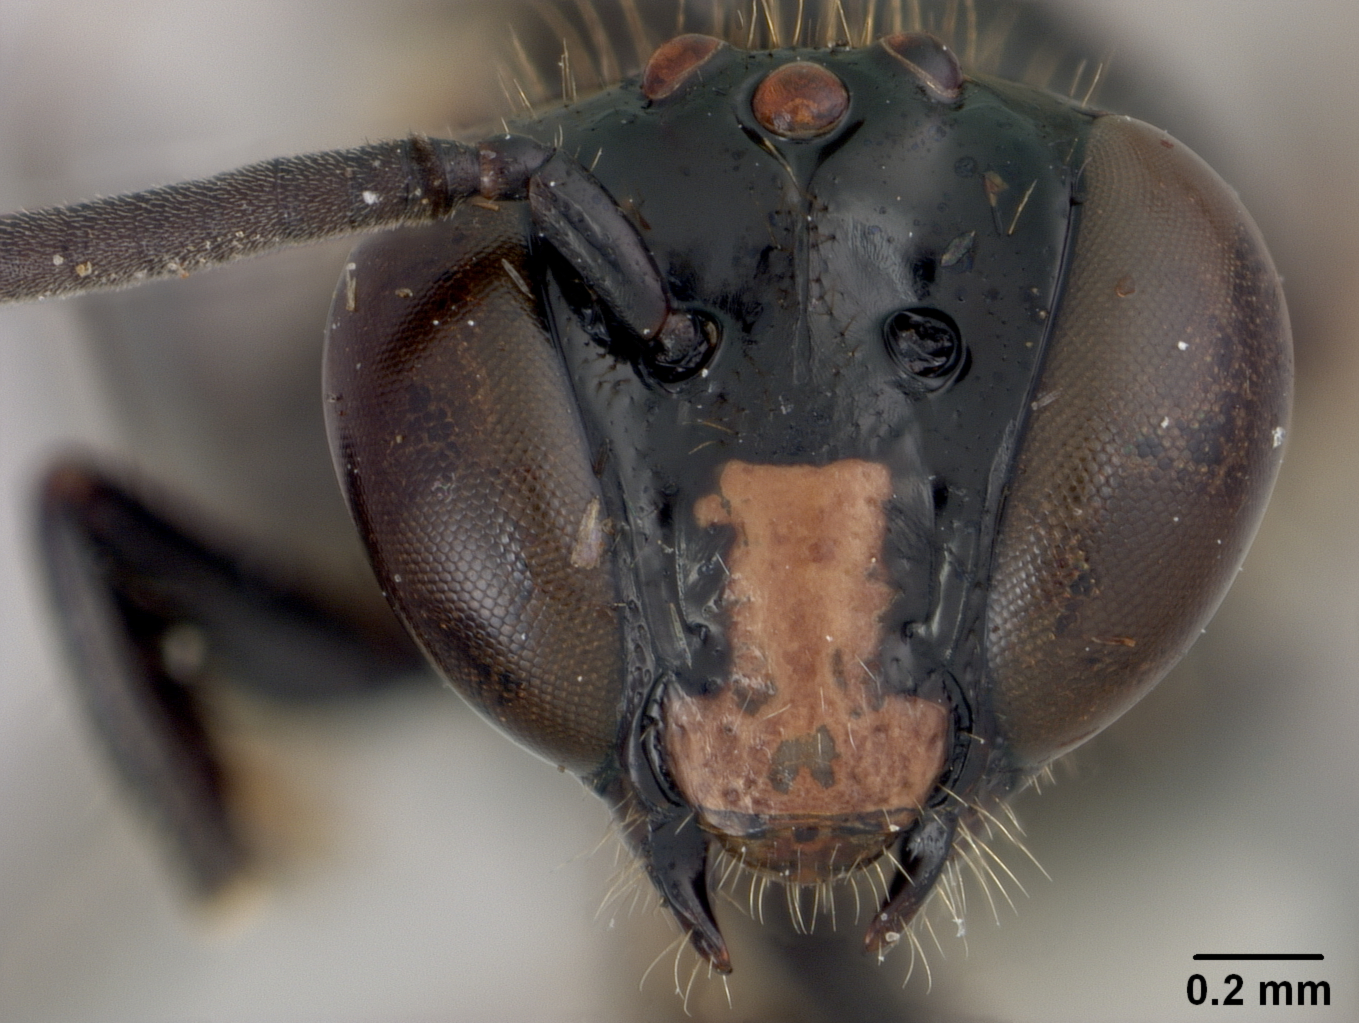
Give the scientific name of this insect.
Allodape reversa
